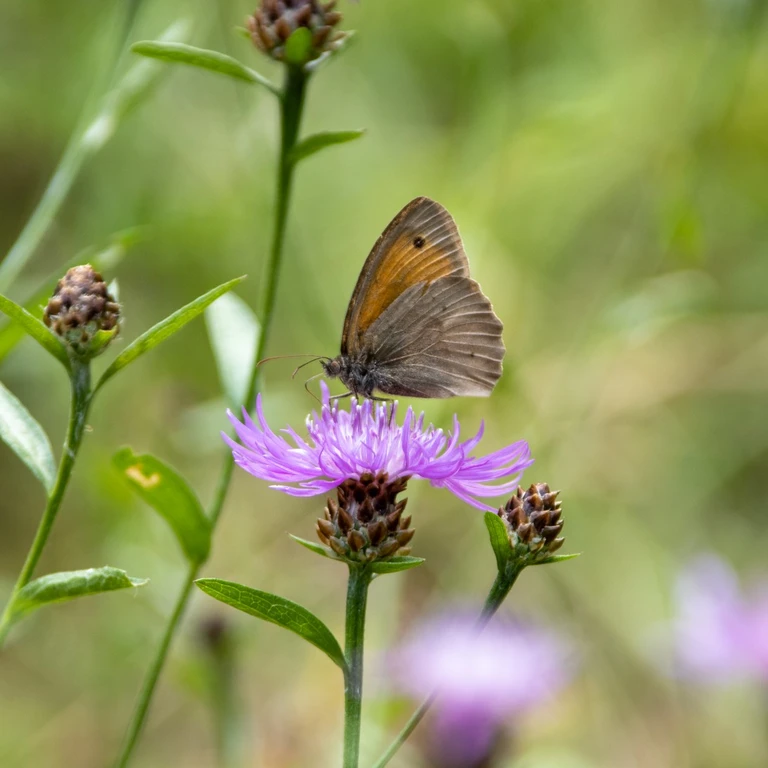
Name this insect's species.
Maniola jurtina
